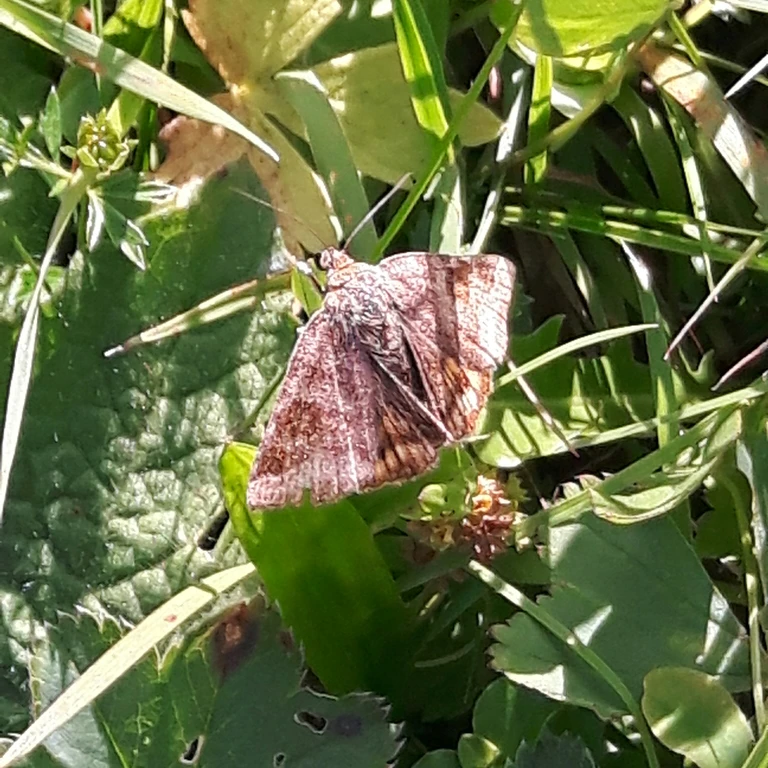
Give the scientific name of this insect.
Euclidia glyphica
